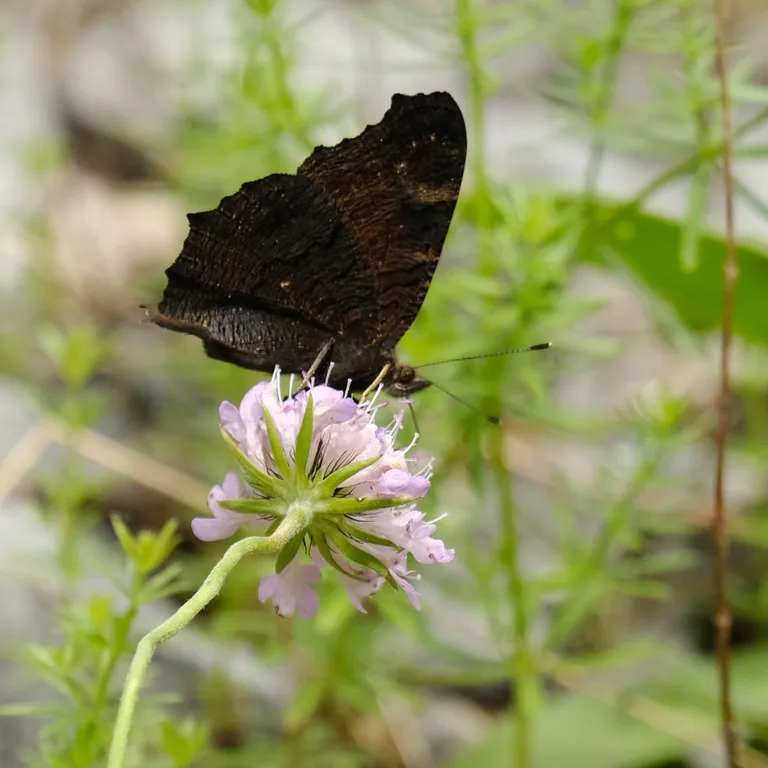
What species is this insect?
Aglais io
